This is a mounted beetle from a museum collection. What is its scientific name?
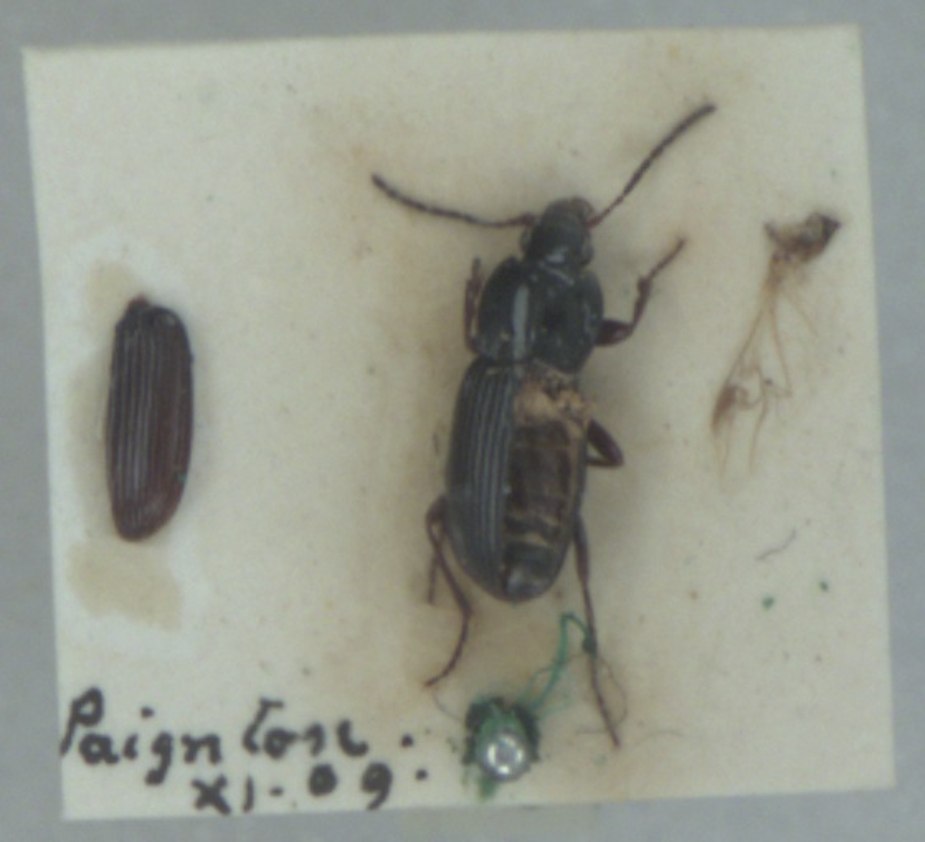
Pterostichus vernalis
